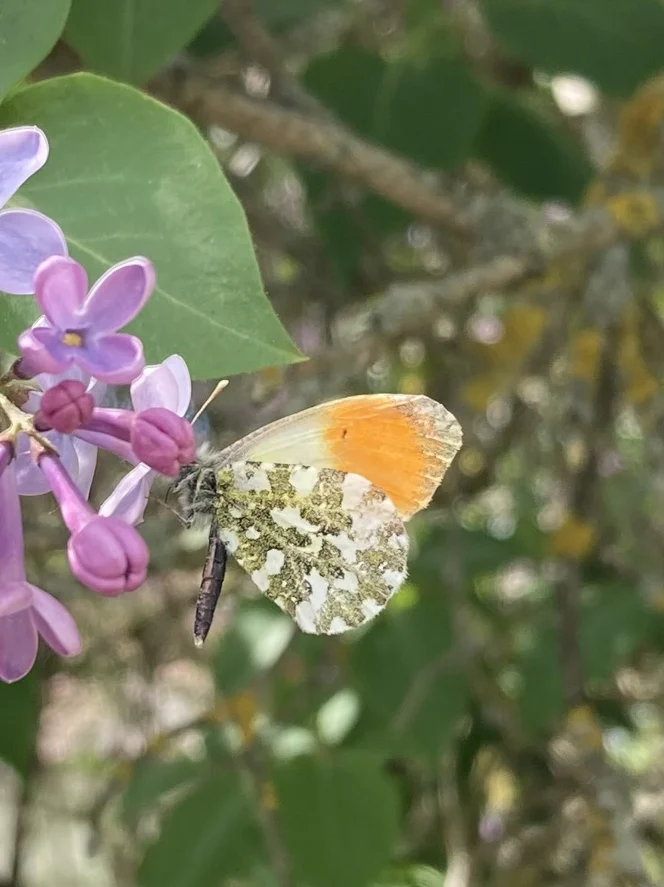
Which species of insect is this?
Anthocharis cardamines
